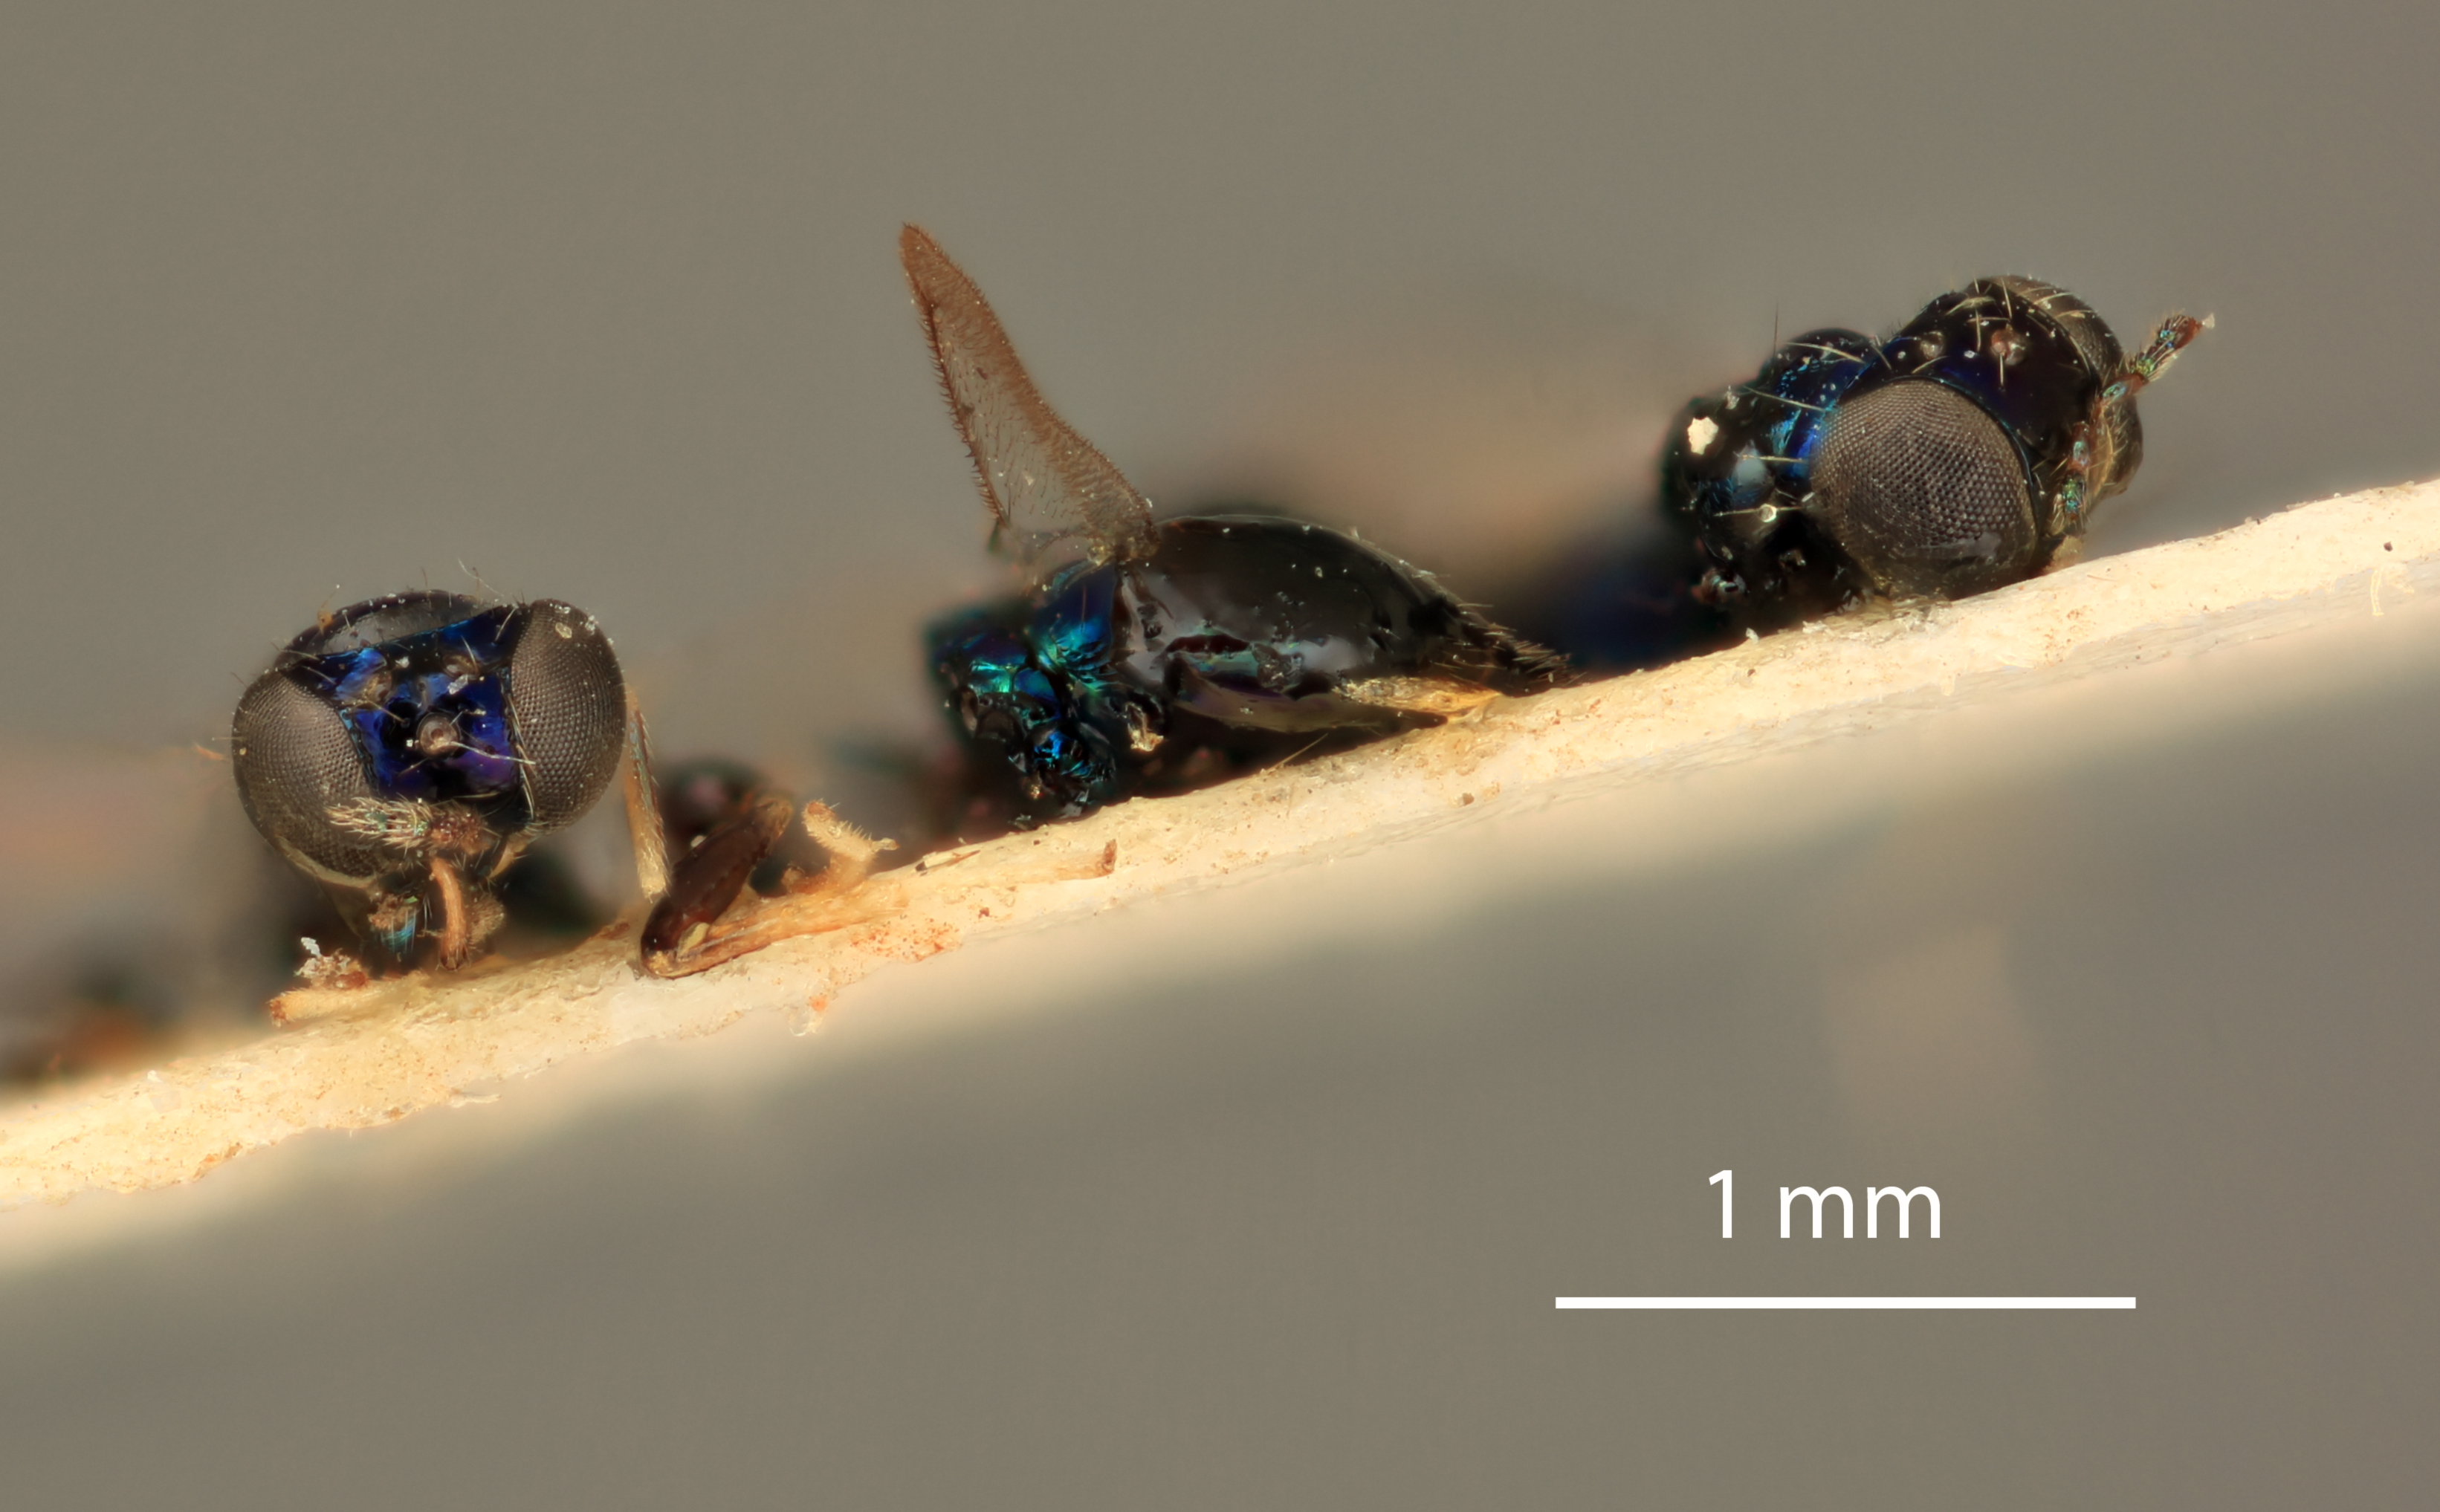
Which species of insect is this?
Pseudacrias carinatiscutum
